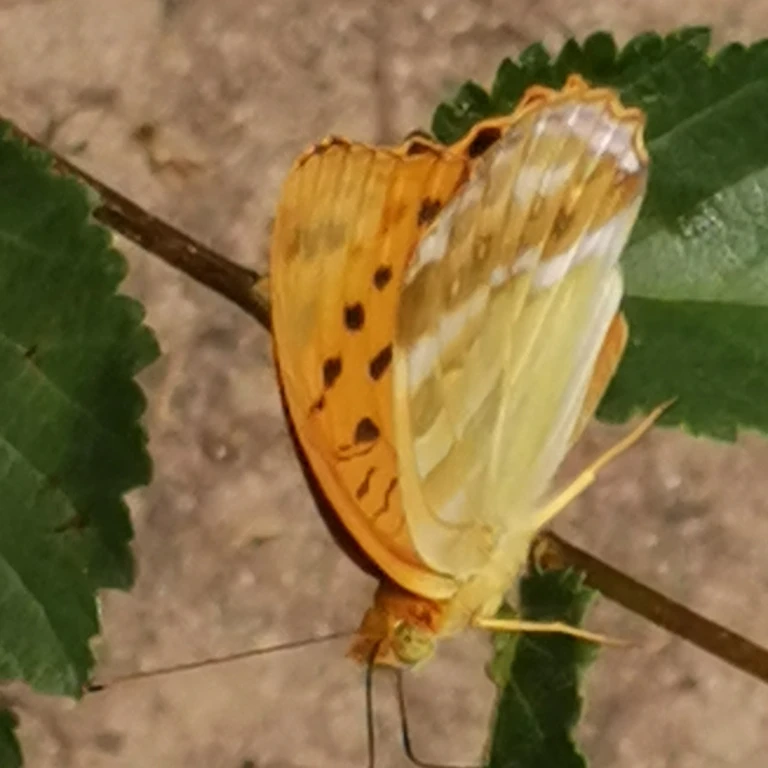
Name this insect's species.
Argynnis paphia
